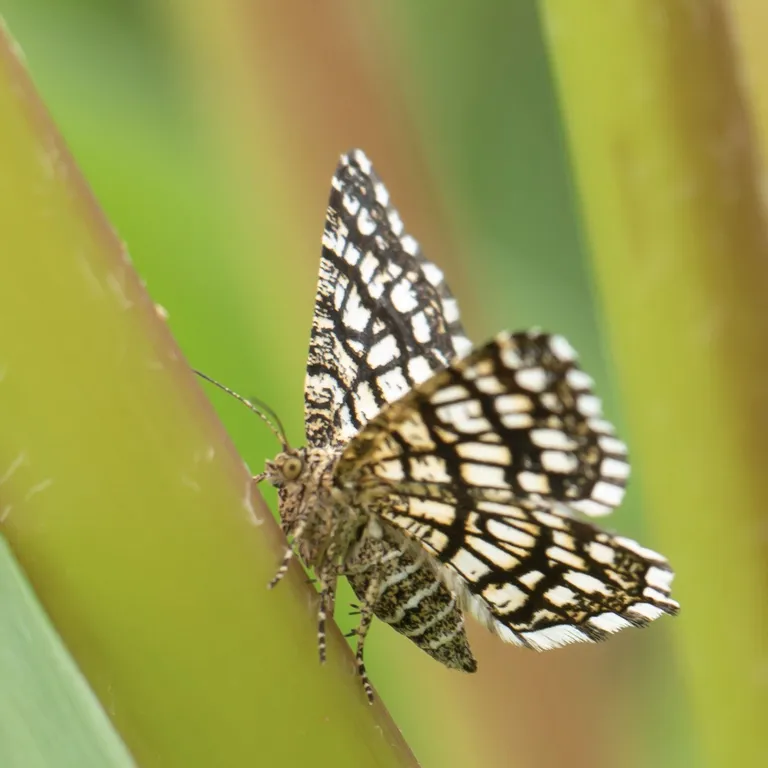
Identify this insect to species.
Chiasmia clathrata
